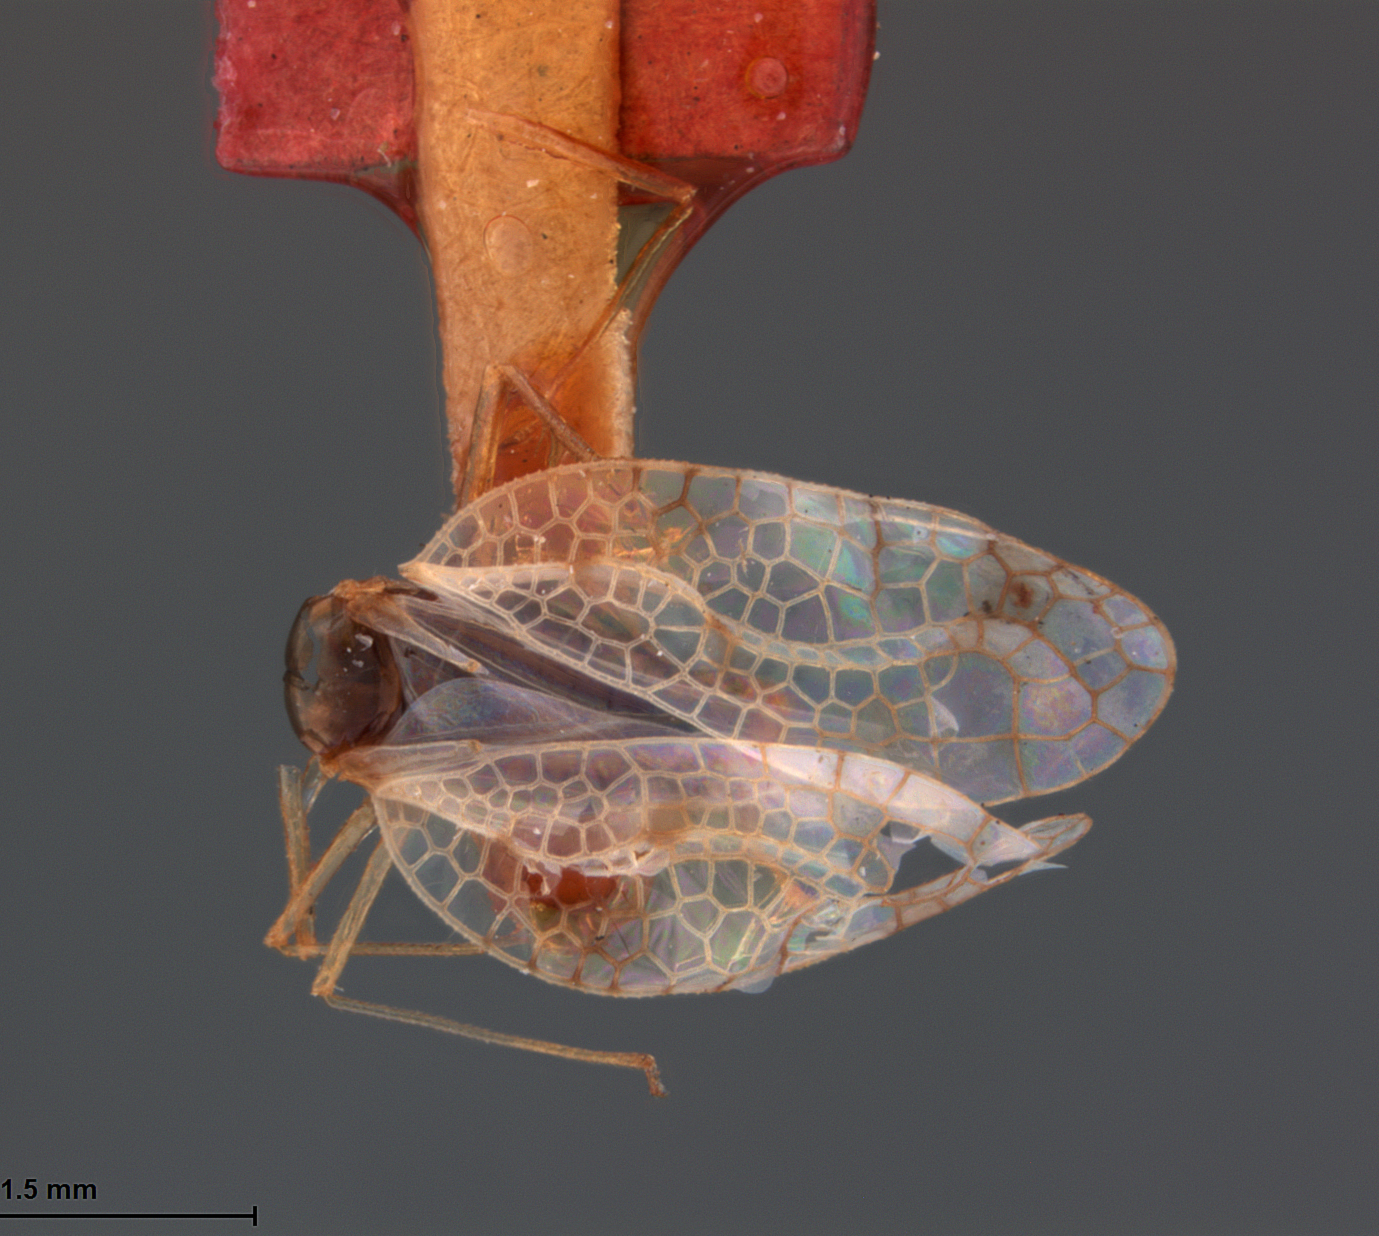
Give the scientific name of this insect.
Stephanitis luzonana
